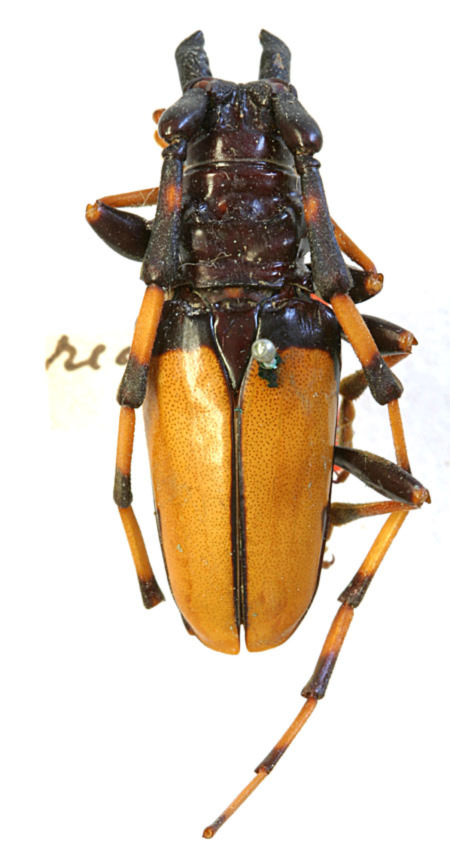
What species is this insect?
Dendrobias reductus
